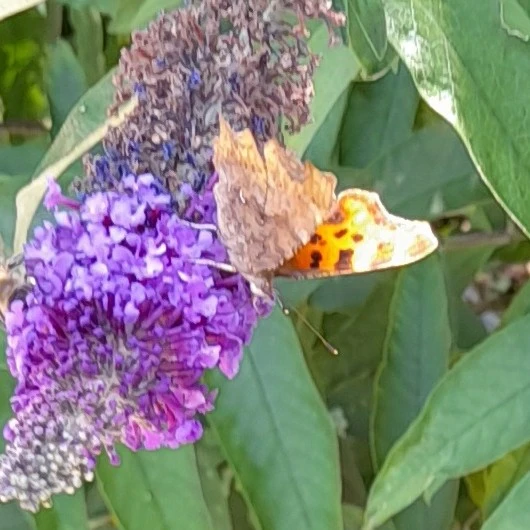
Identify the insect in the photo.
Polygonia c-album
